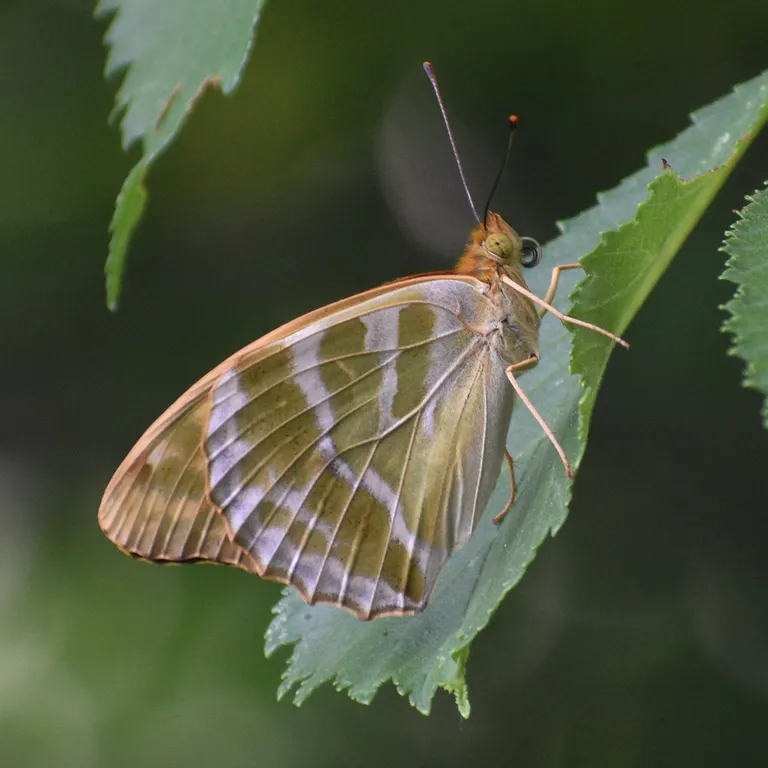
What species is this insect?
Argynnis paphia
